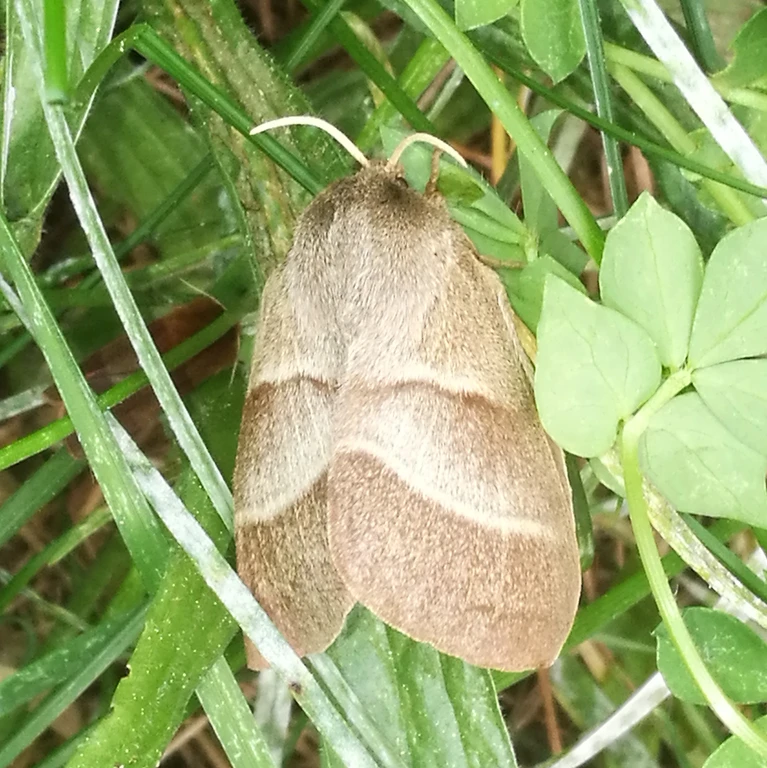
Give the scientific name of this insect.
Macrothylacia rubi
